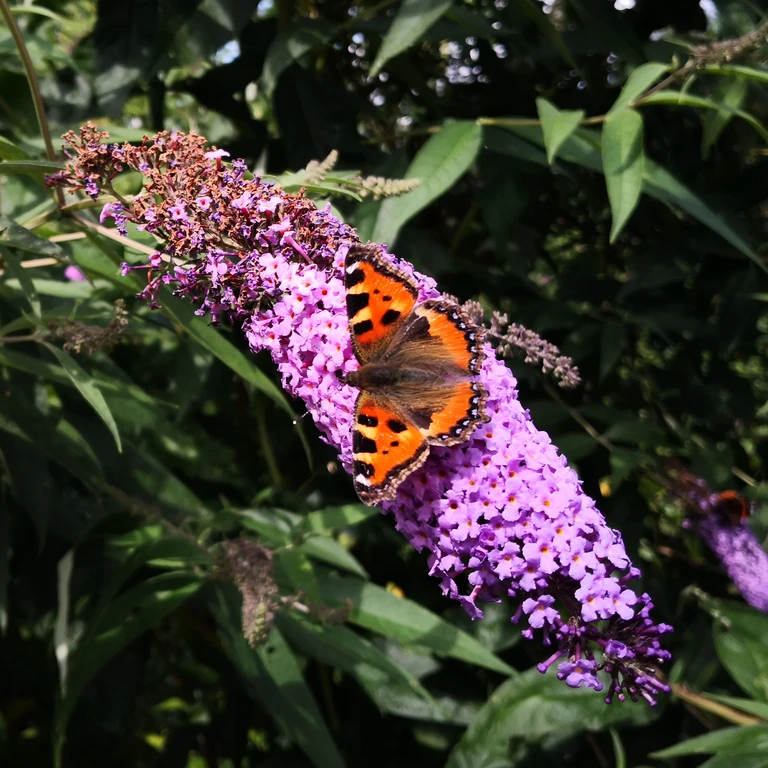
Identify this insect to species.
Aglais urticae
